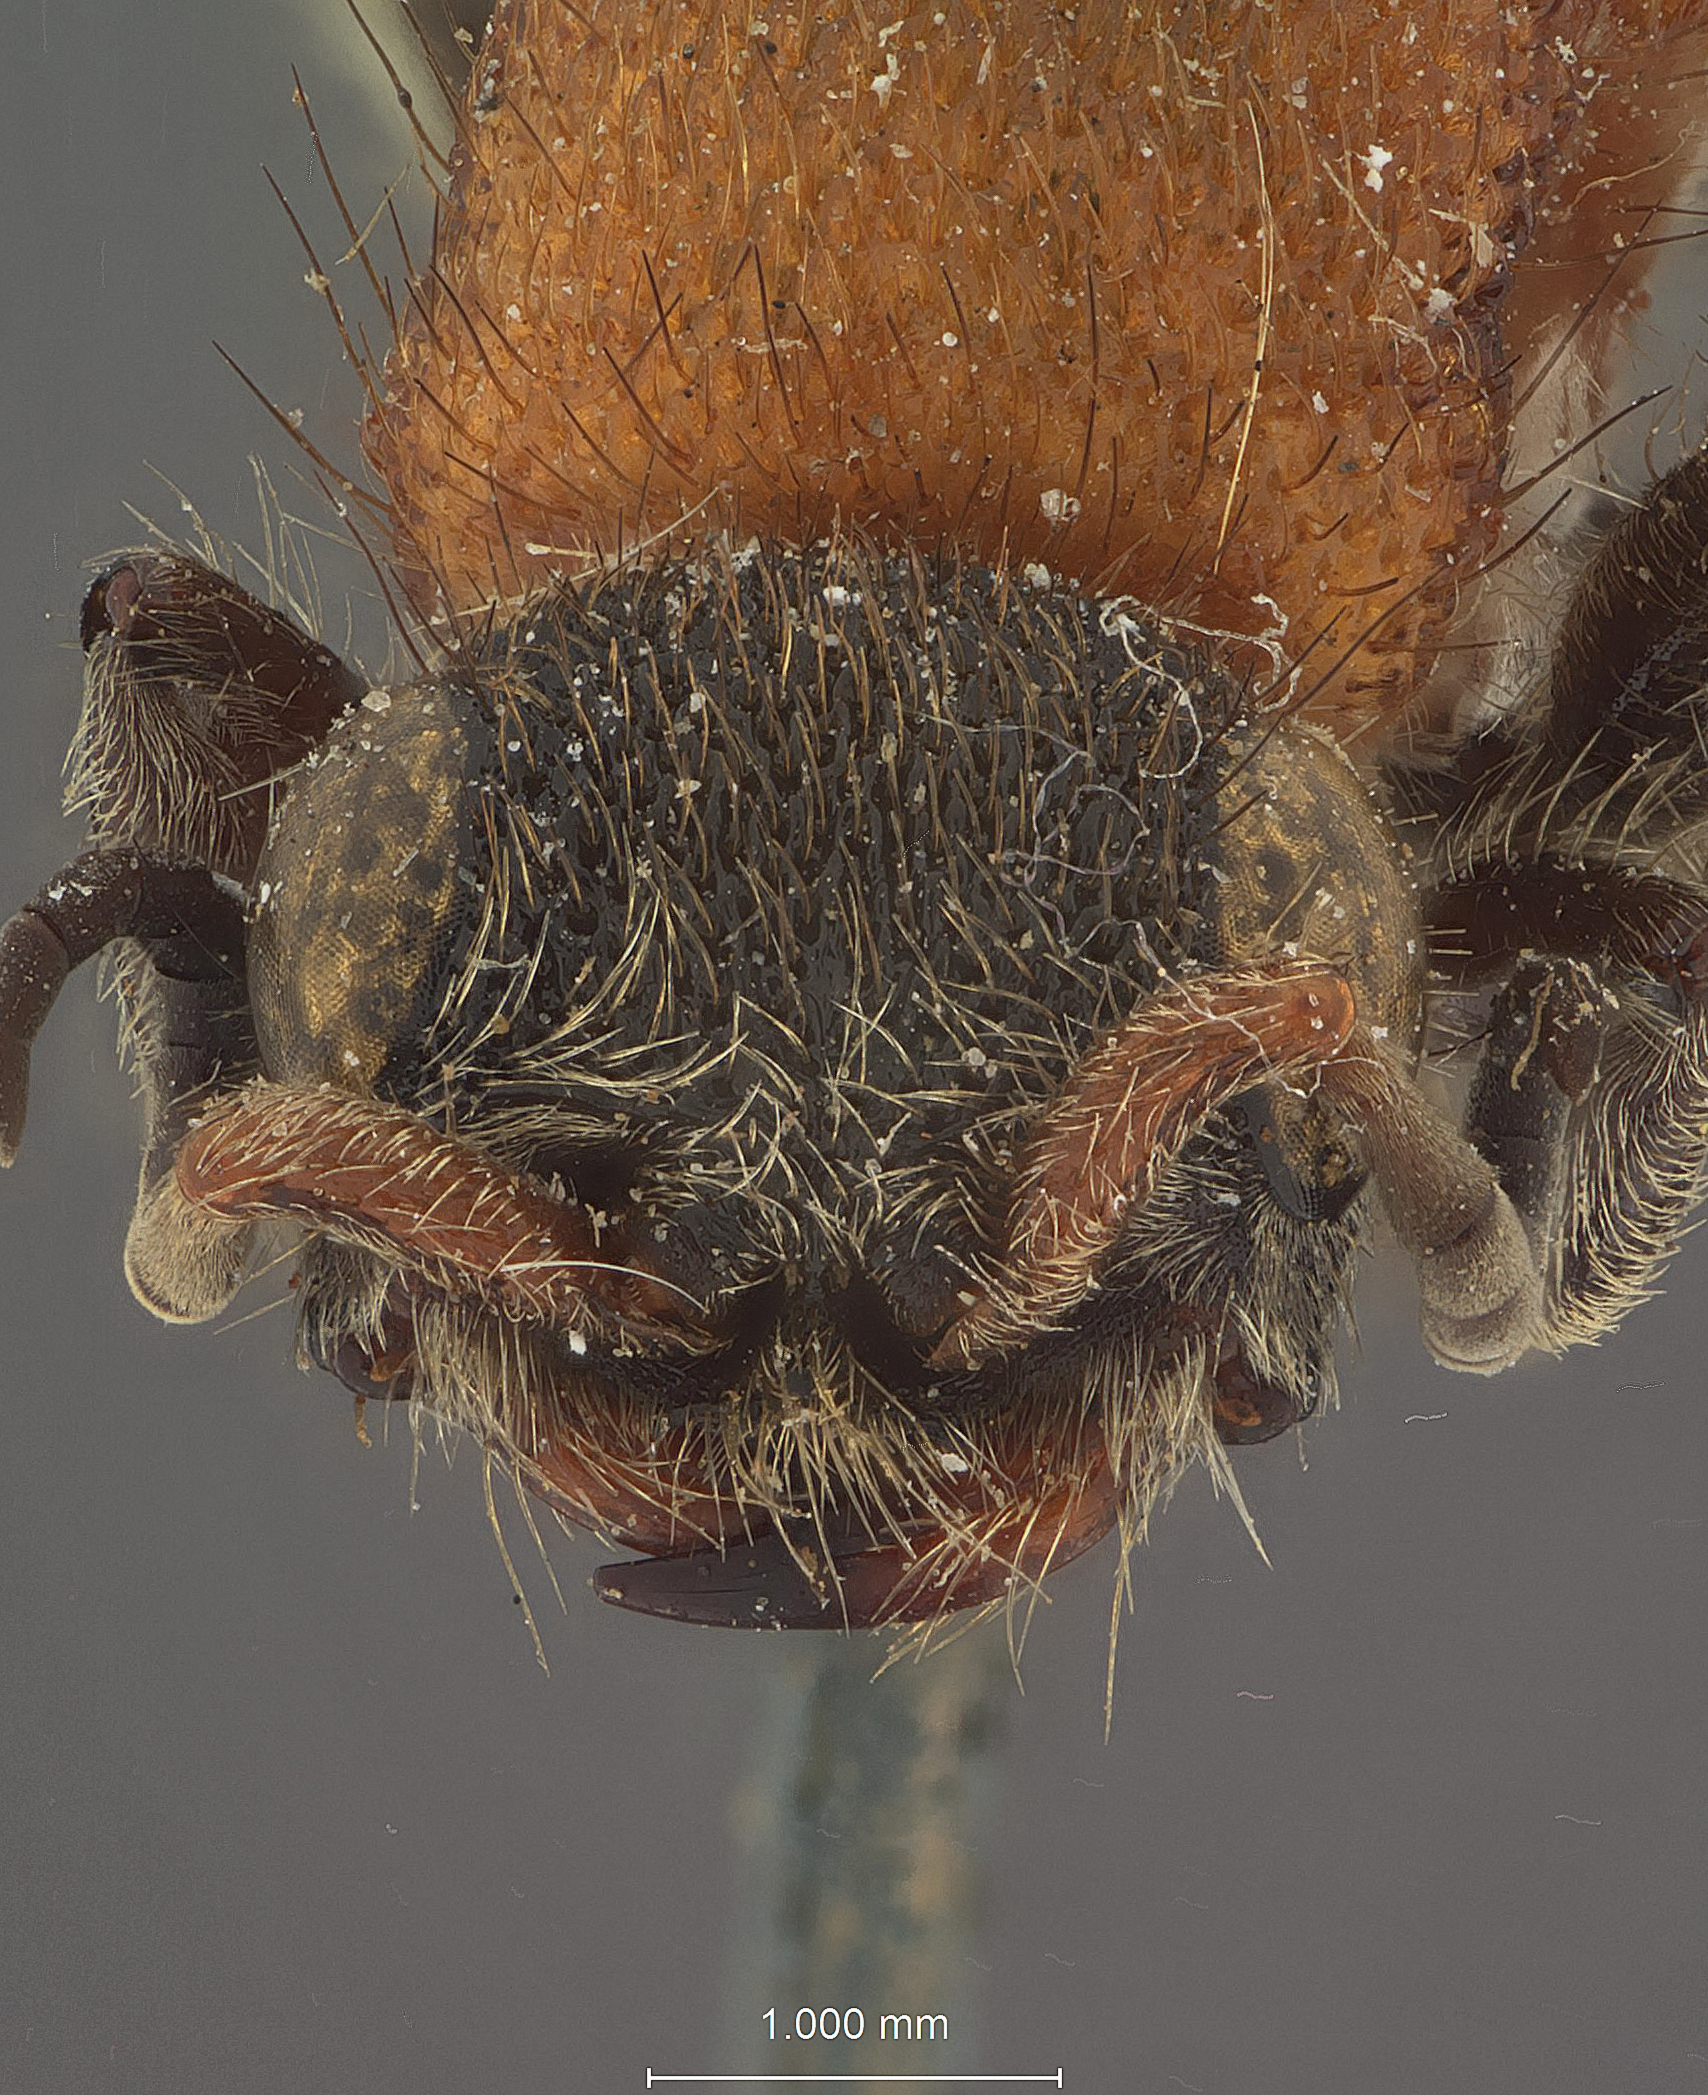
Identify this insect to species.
Timulla pilatrix
